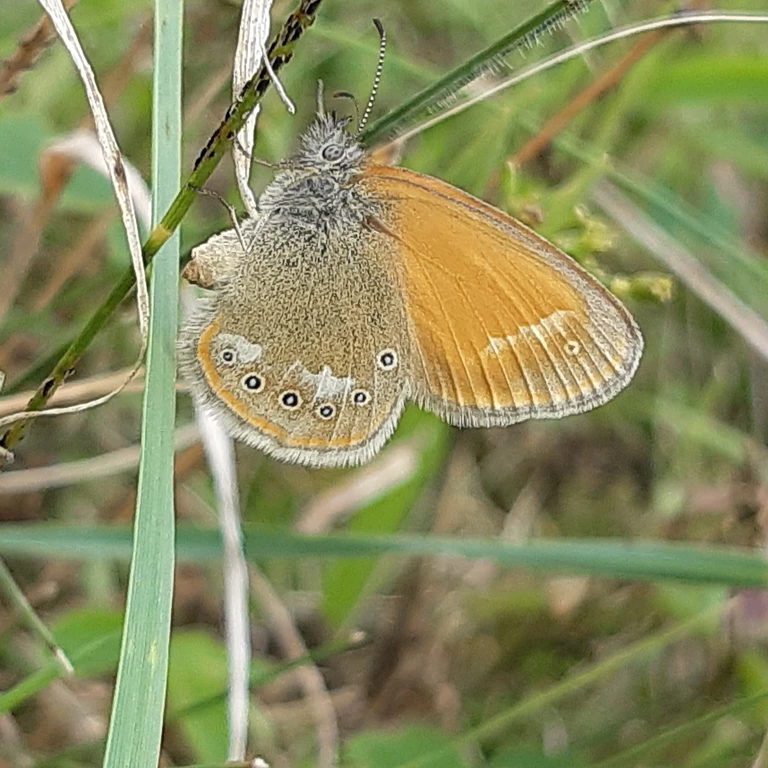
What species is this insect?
Coenonympha glycerion (also Coenonympha iphis)
